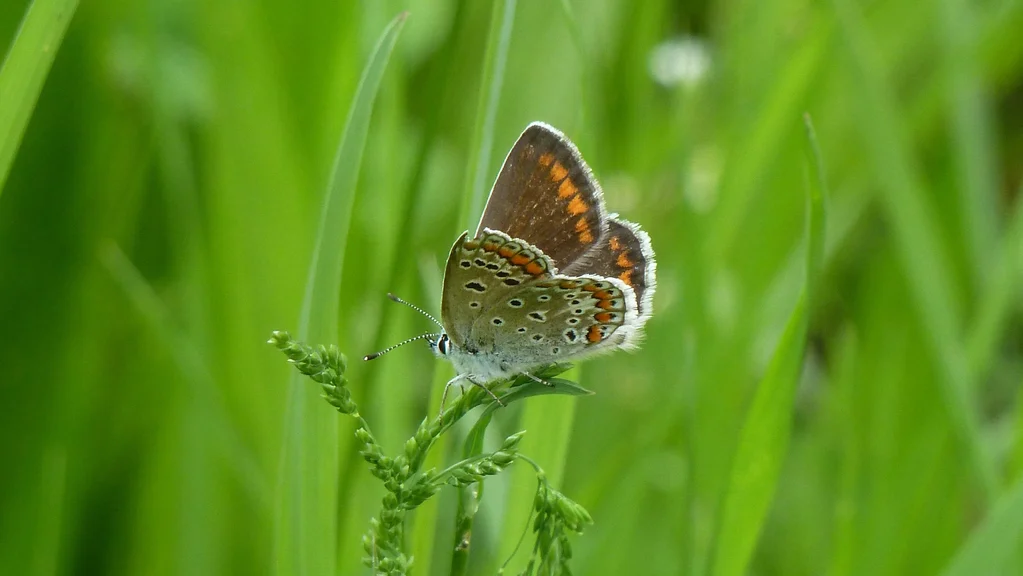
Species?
Polyommatus icarus
